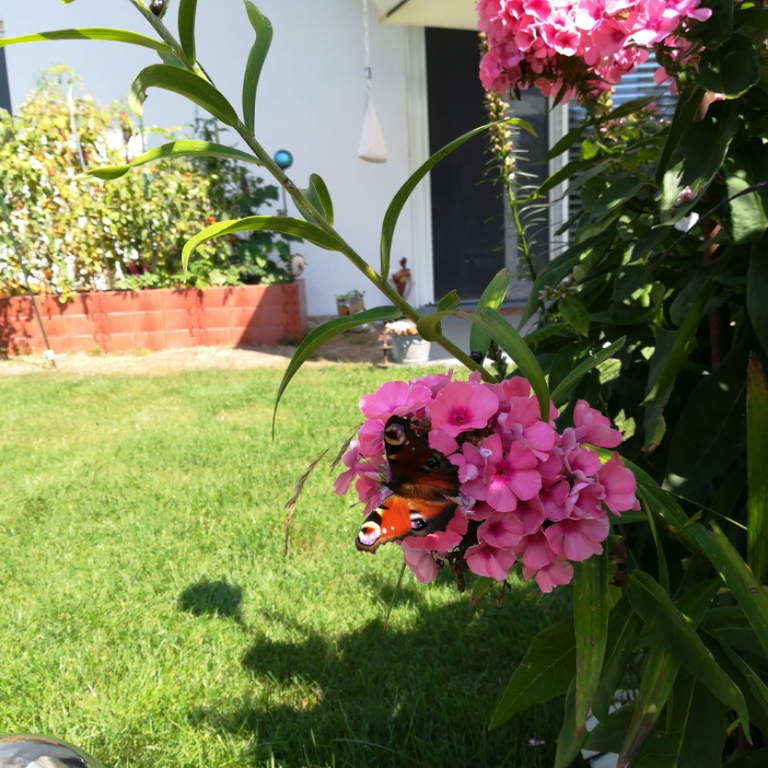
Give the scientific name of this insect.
Aglais io
